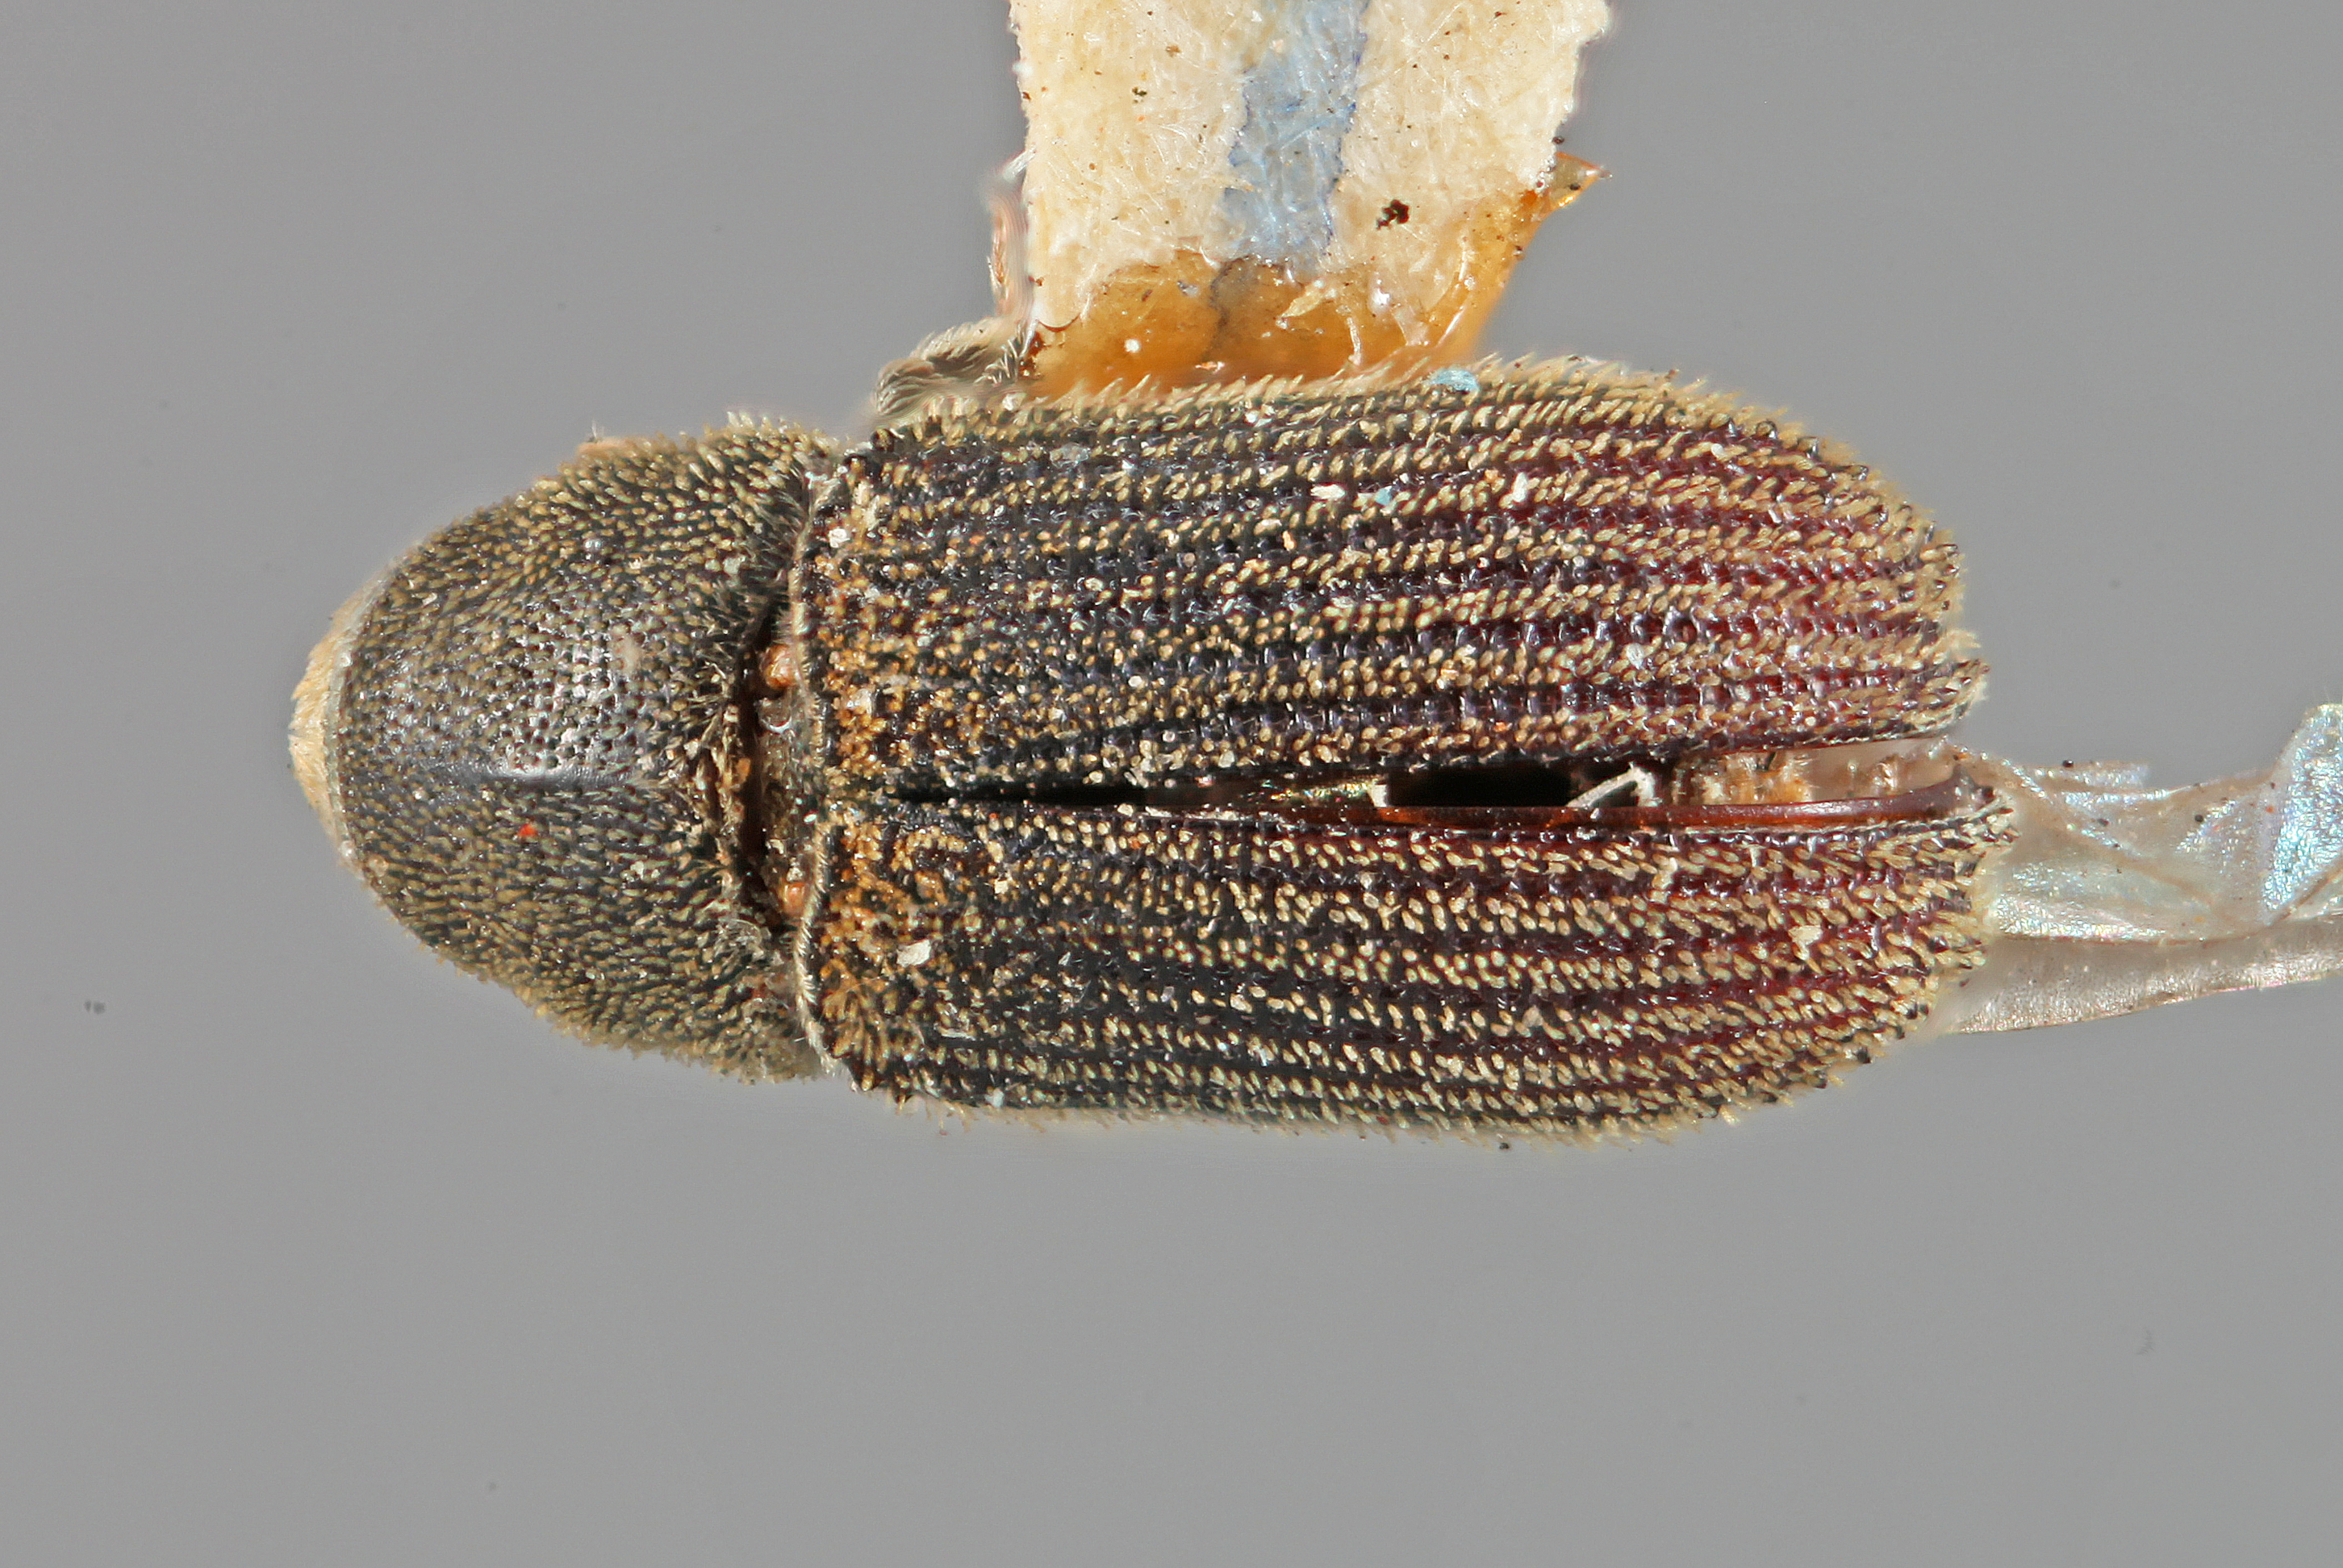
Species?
Carphoborus frontalis
